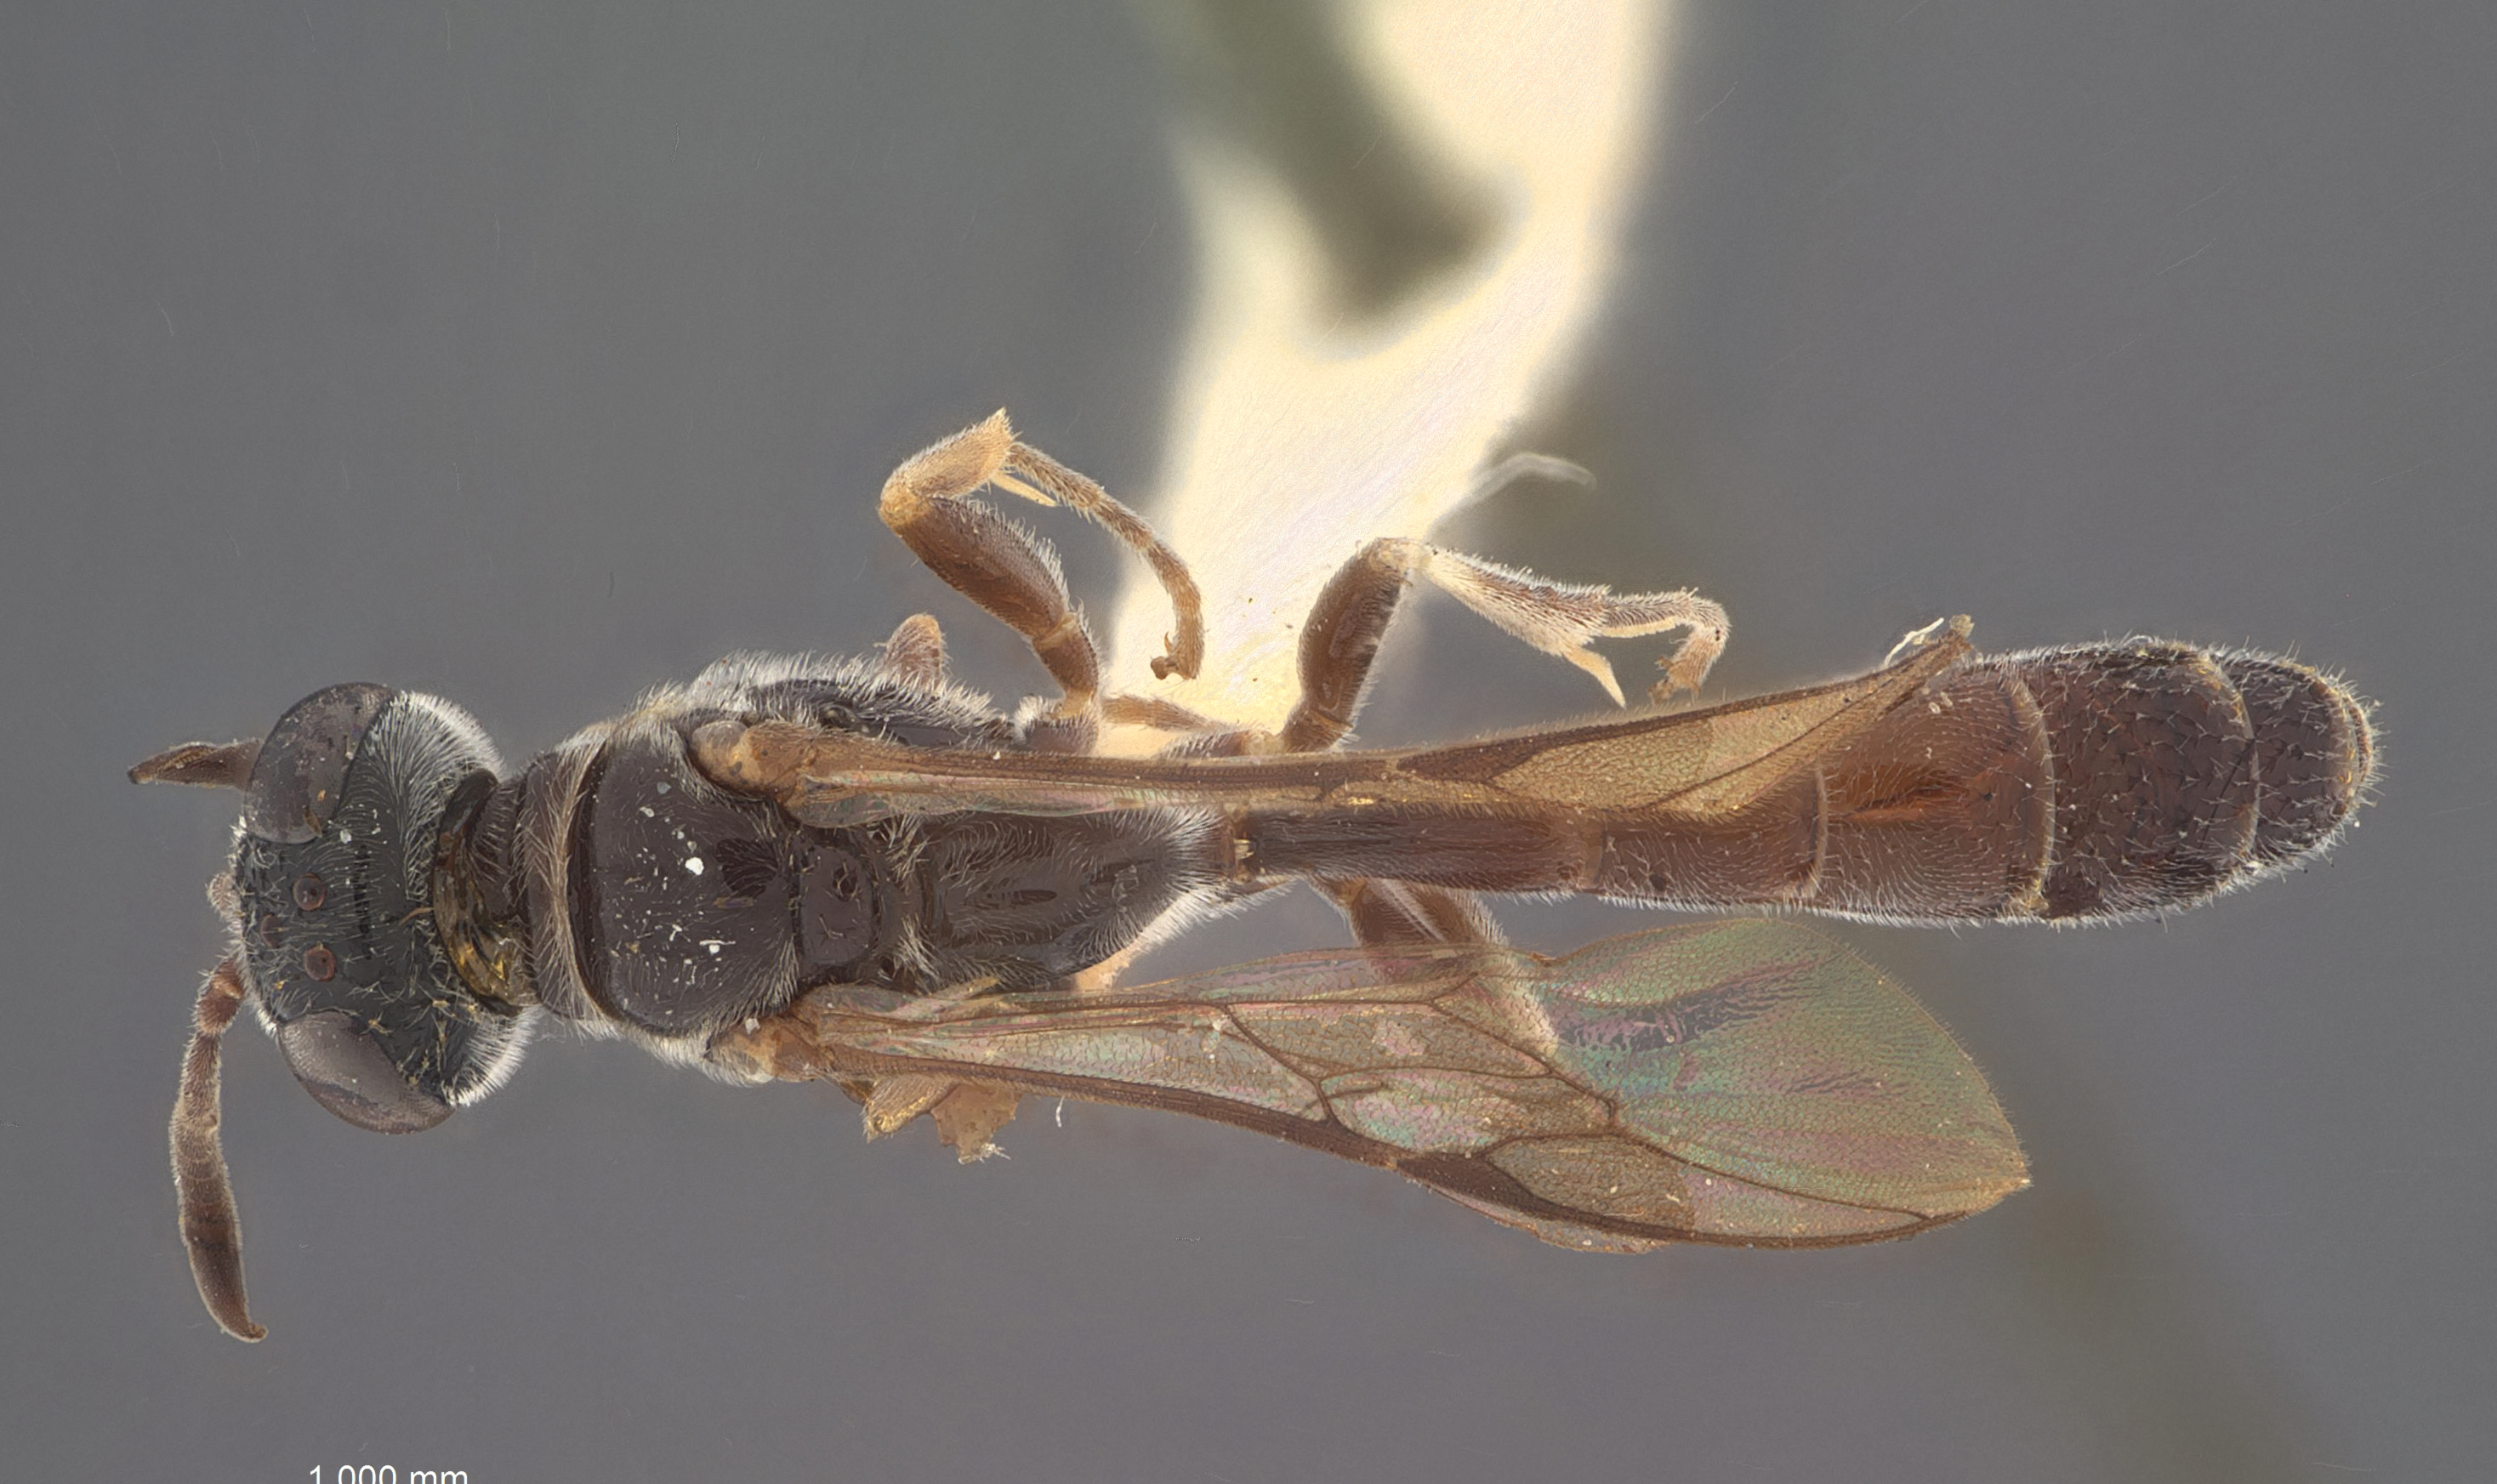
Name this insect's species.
Trypoxylon urichi
